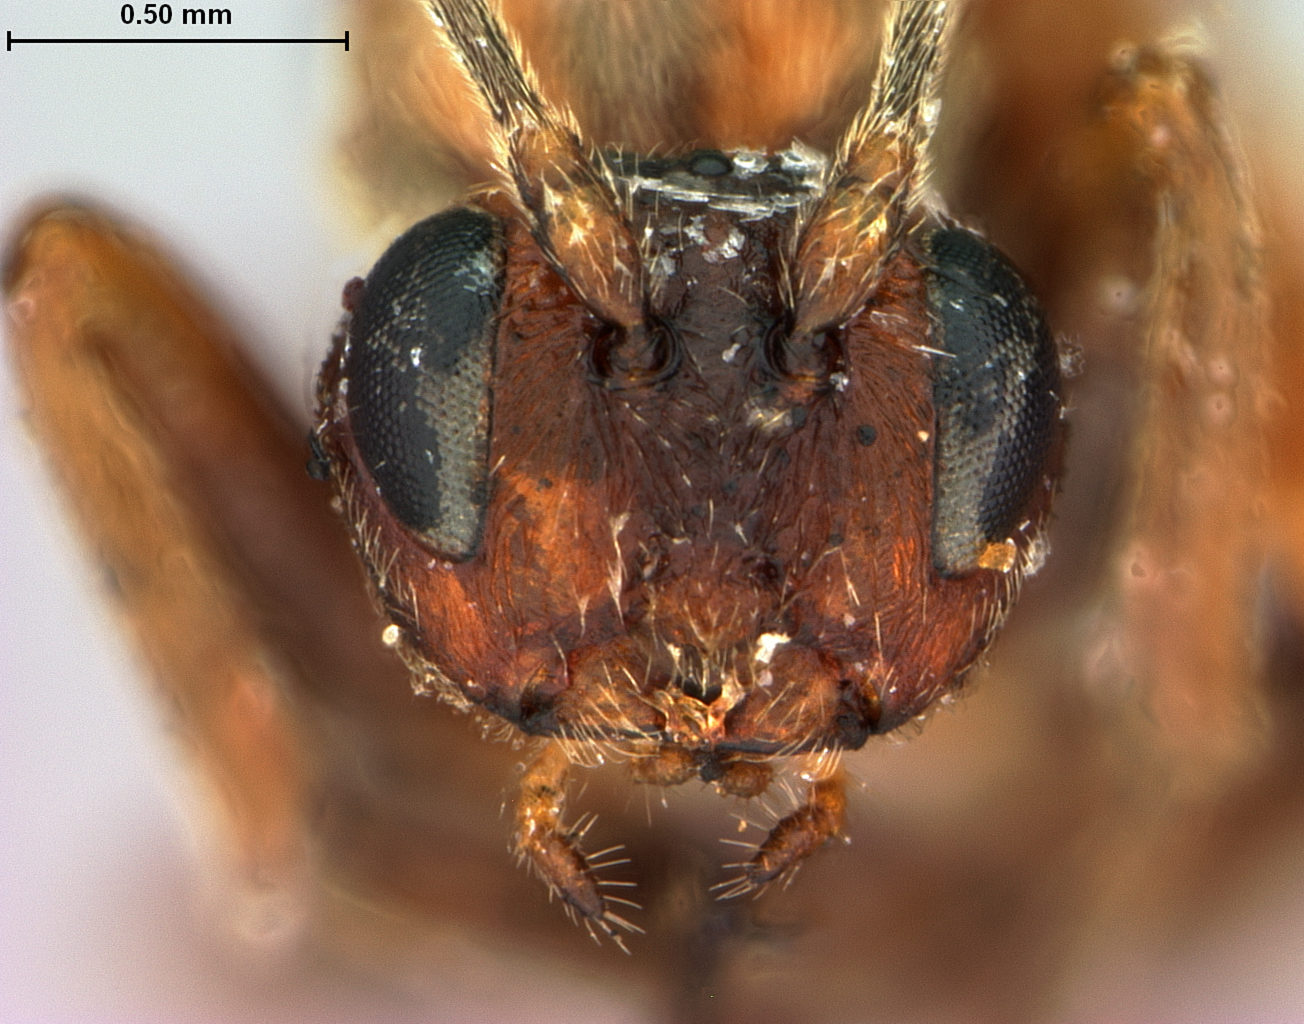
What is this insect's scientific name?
Philonix gigas
